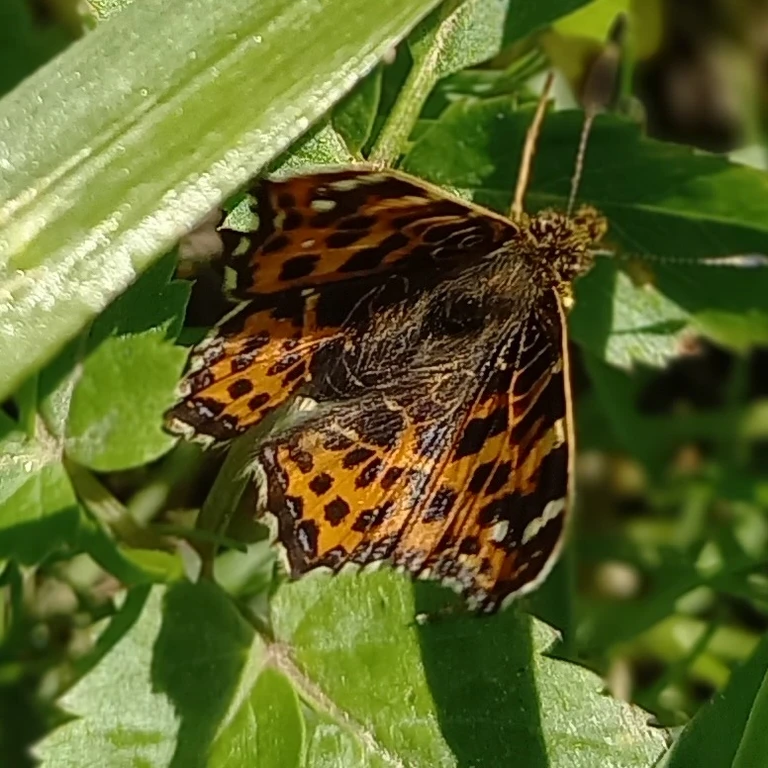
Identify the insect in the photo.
Araschnia levana
